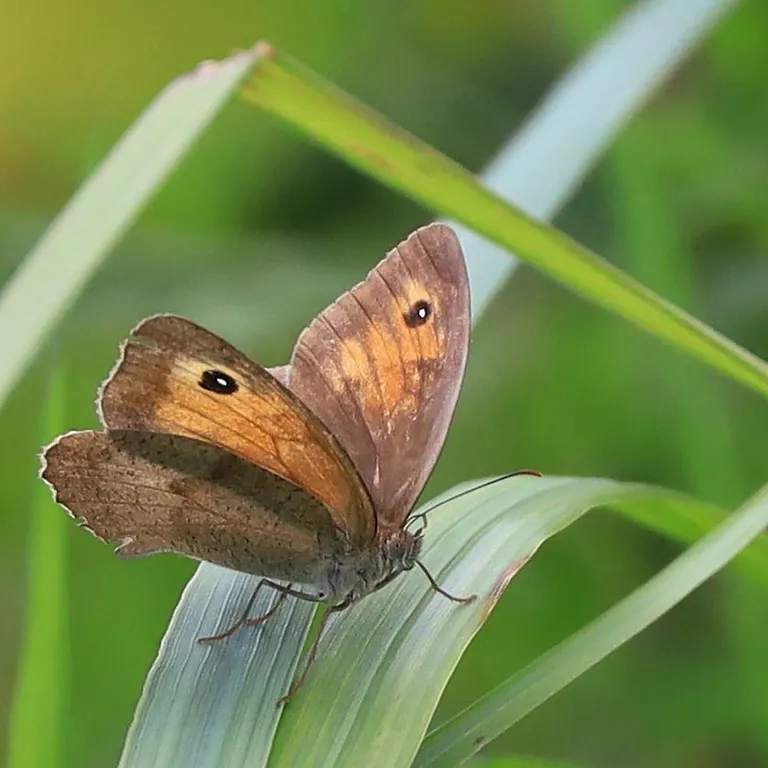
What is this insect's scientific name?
Maniola jurtina
